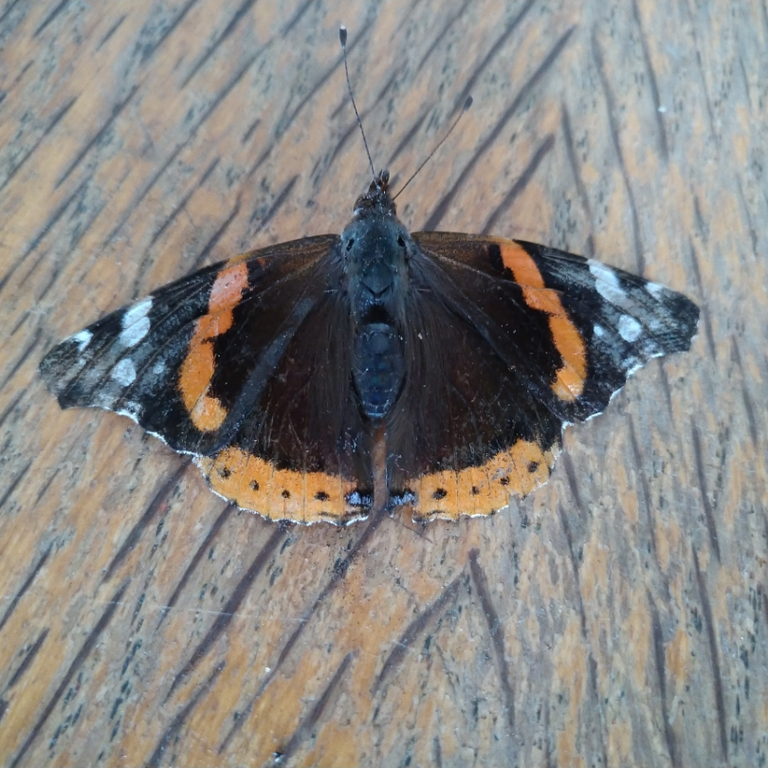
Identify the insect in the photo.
Vanessa atalanta
